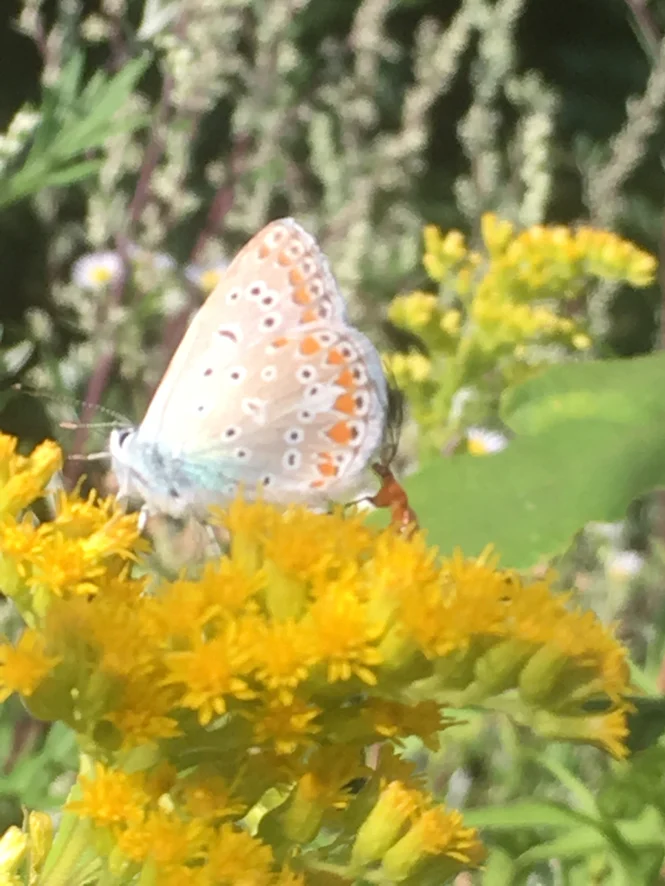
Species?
Polyommatus icarus
